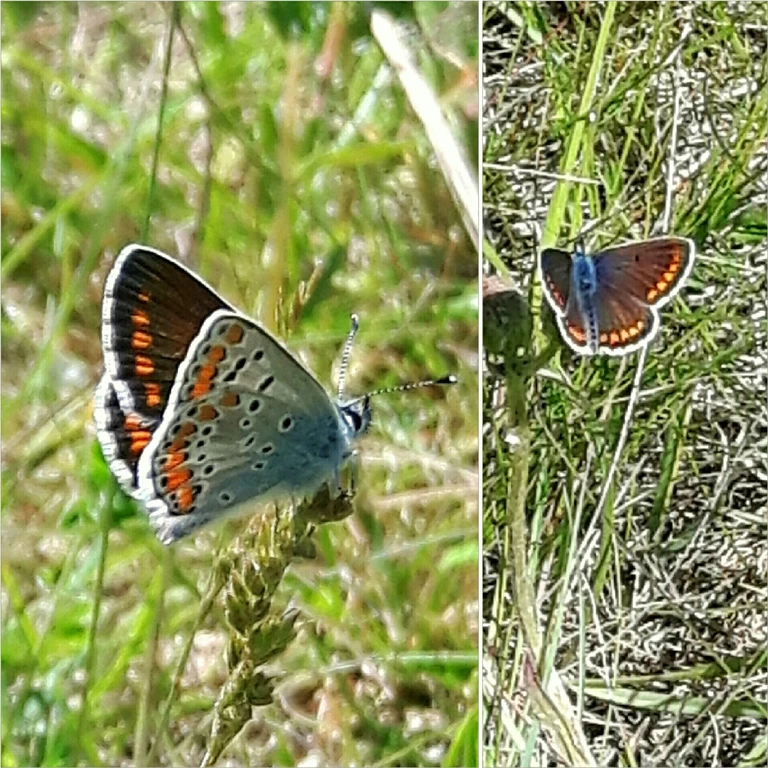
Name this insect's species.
Aricia agestis/artaxerxes
